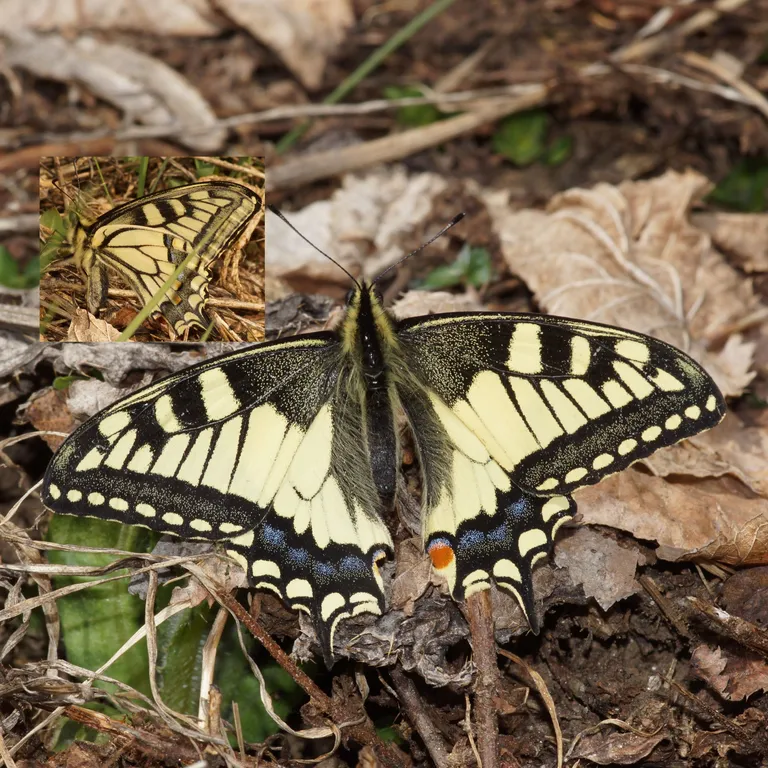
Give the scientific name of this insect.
Papilio machaon
